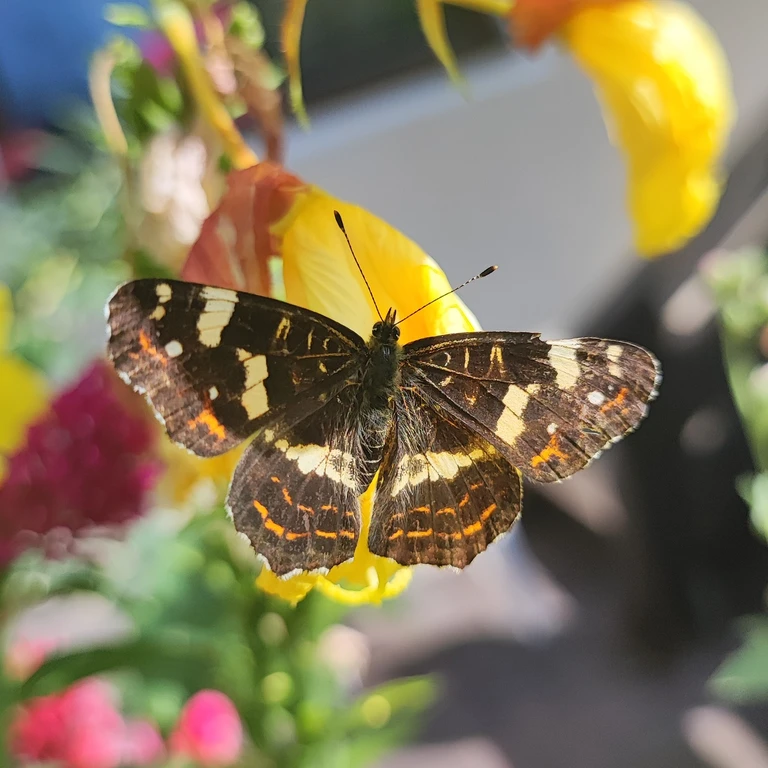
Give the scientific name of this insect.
Araschnia levana
